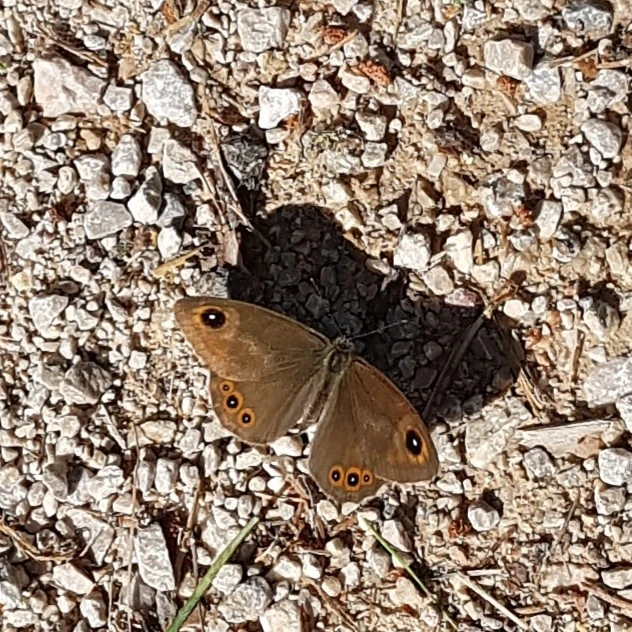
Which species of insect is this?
Lasiommata maera (also Pararge maera)
